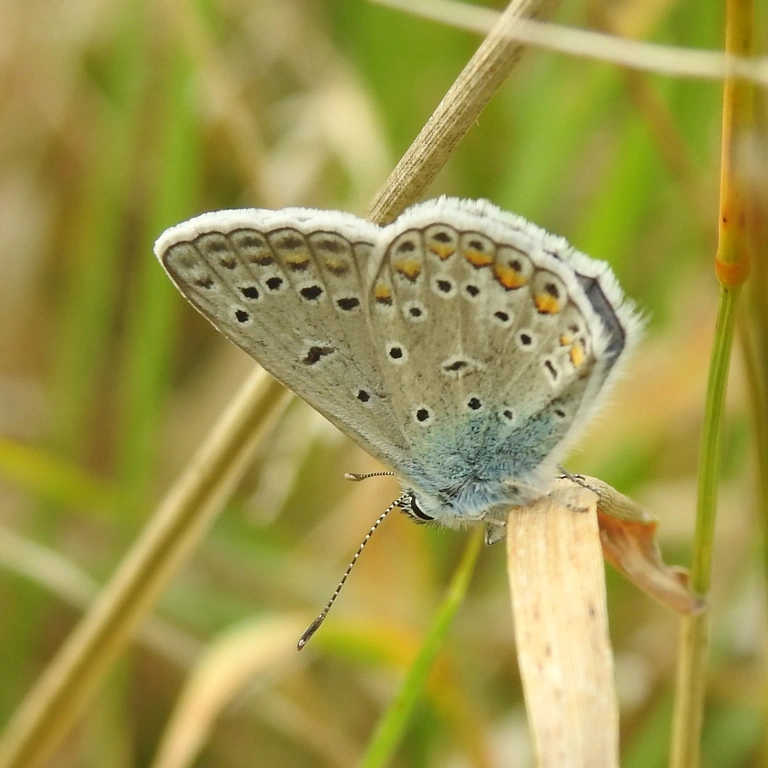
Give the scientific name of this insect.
Polyommatus icarus
